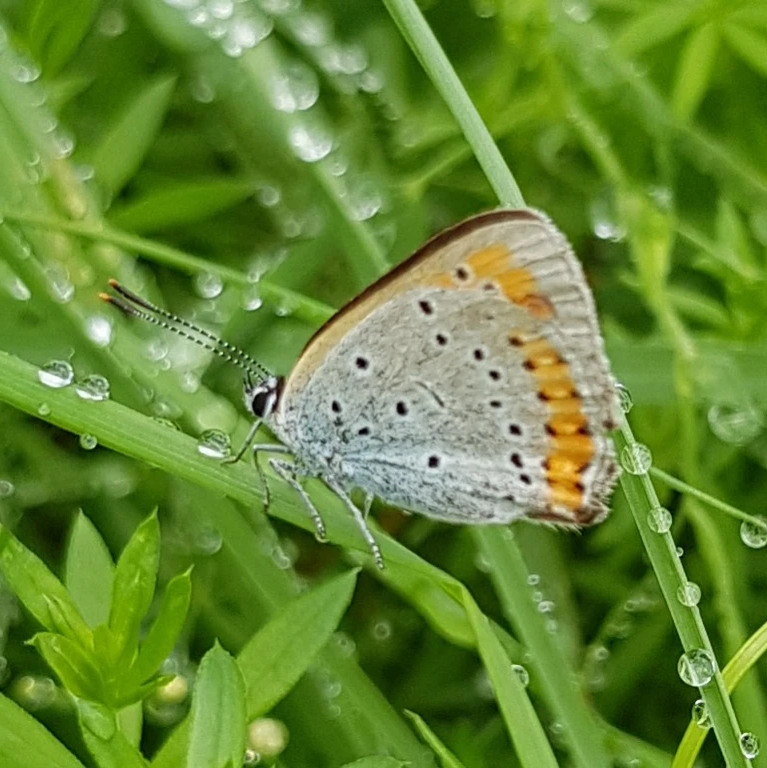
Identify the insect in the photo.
Lycaena dispar
